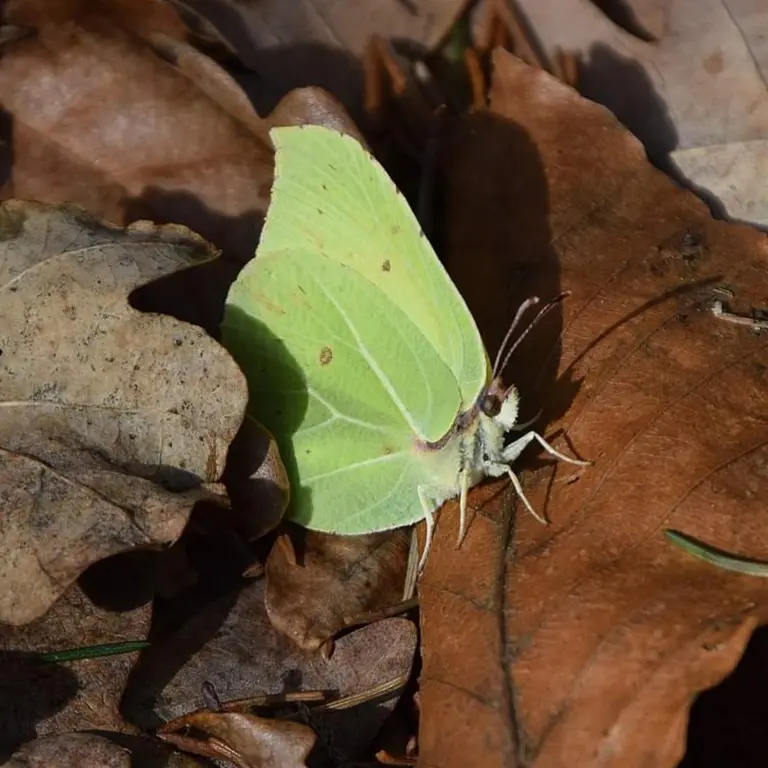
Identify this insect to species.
Gonepteryx rhamni
